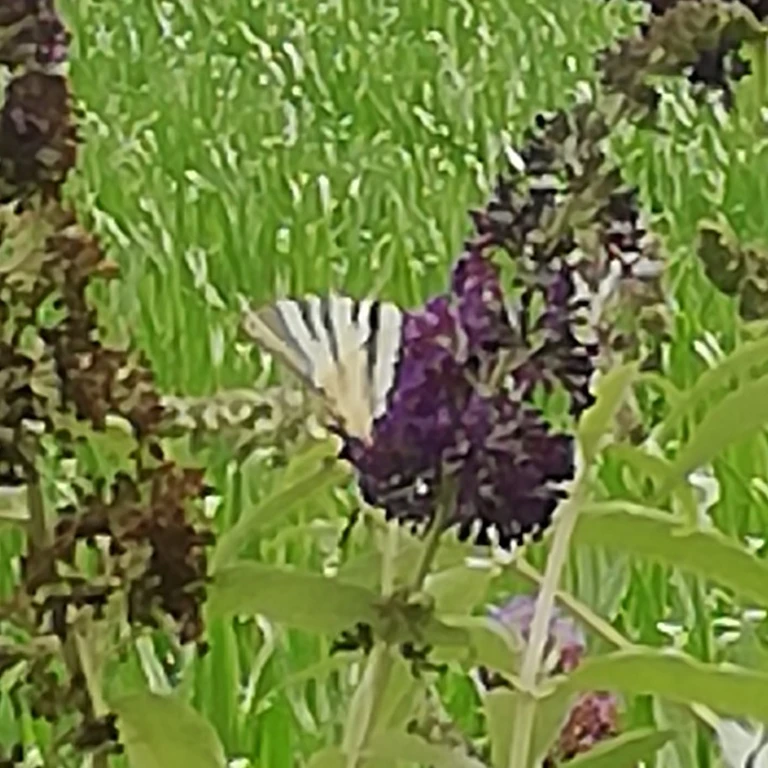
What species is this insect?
Iphiclides podalirius
